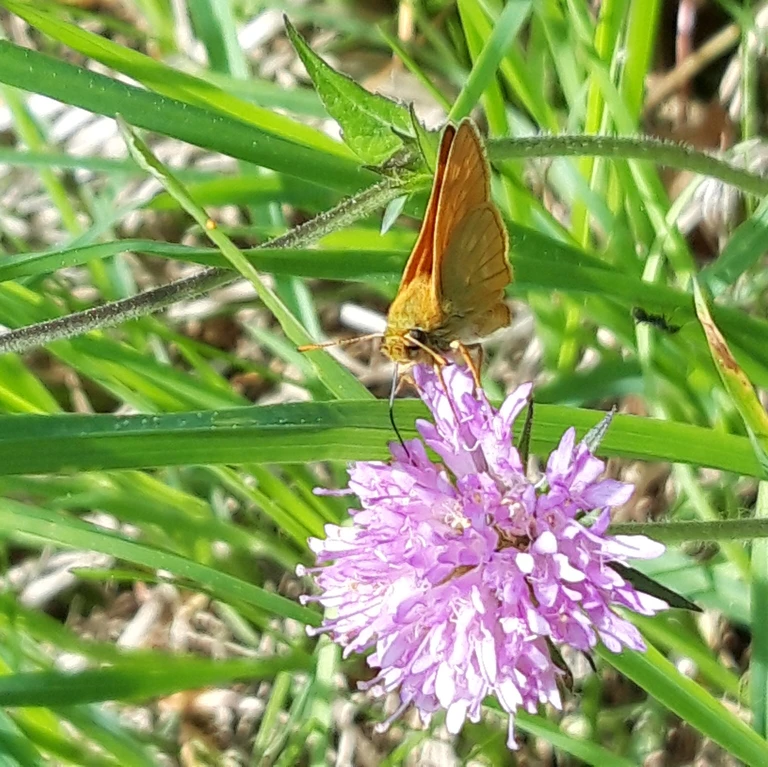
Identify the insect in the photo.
Ochlodes sylvanus (also Ochlodes venata)
